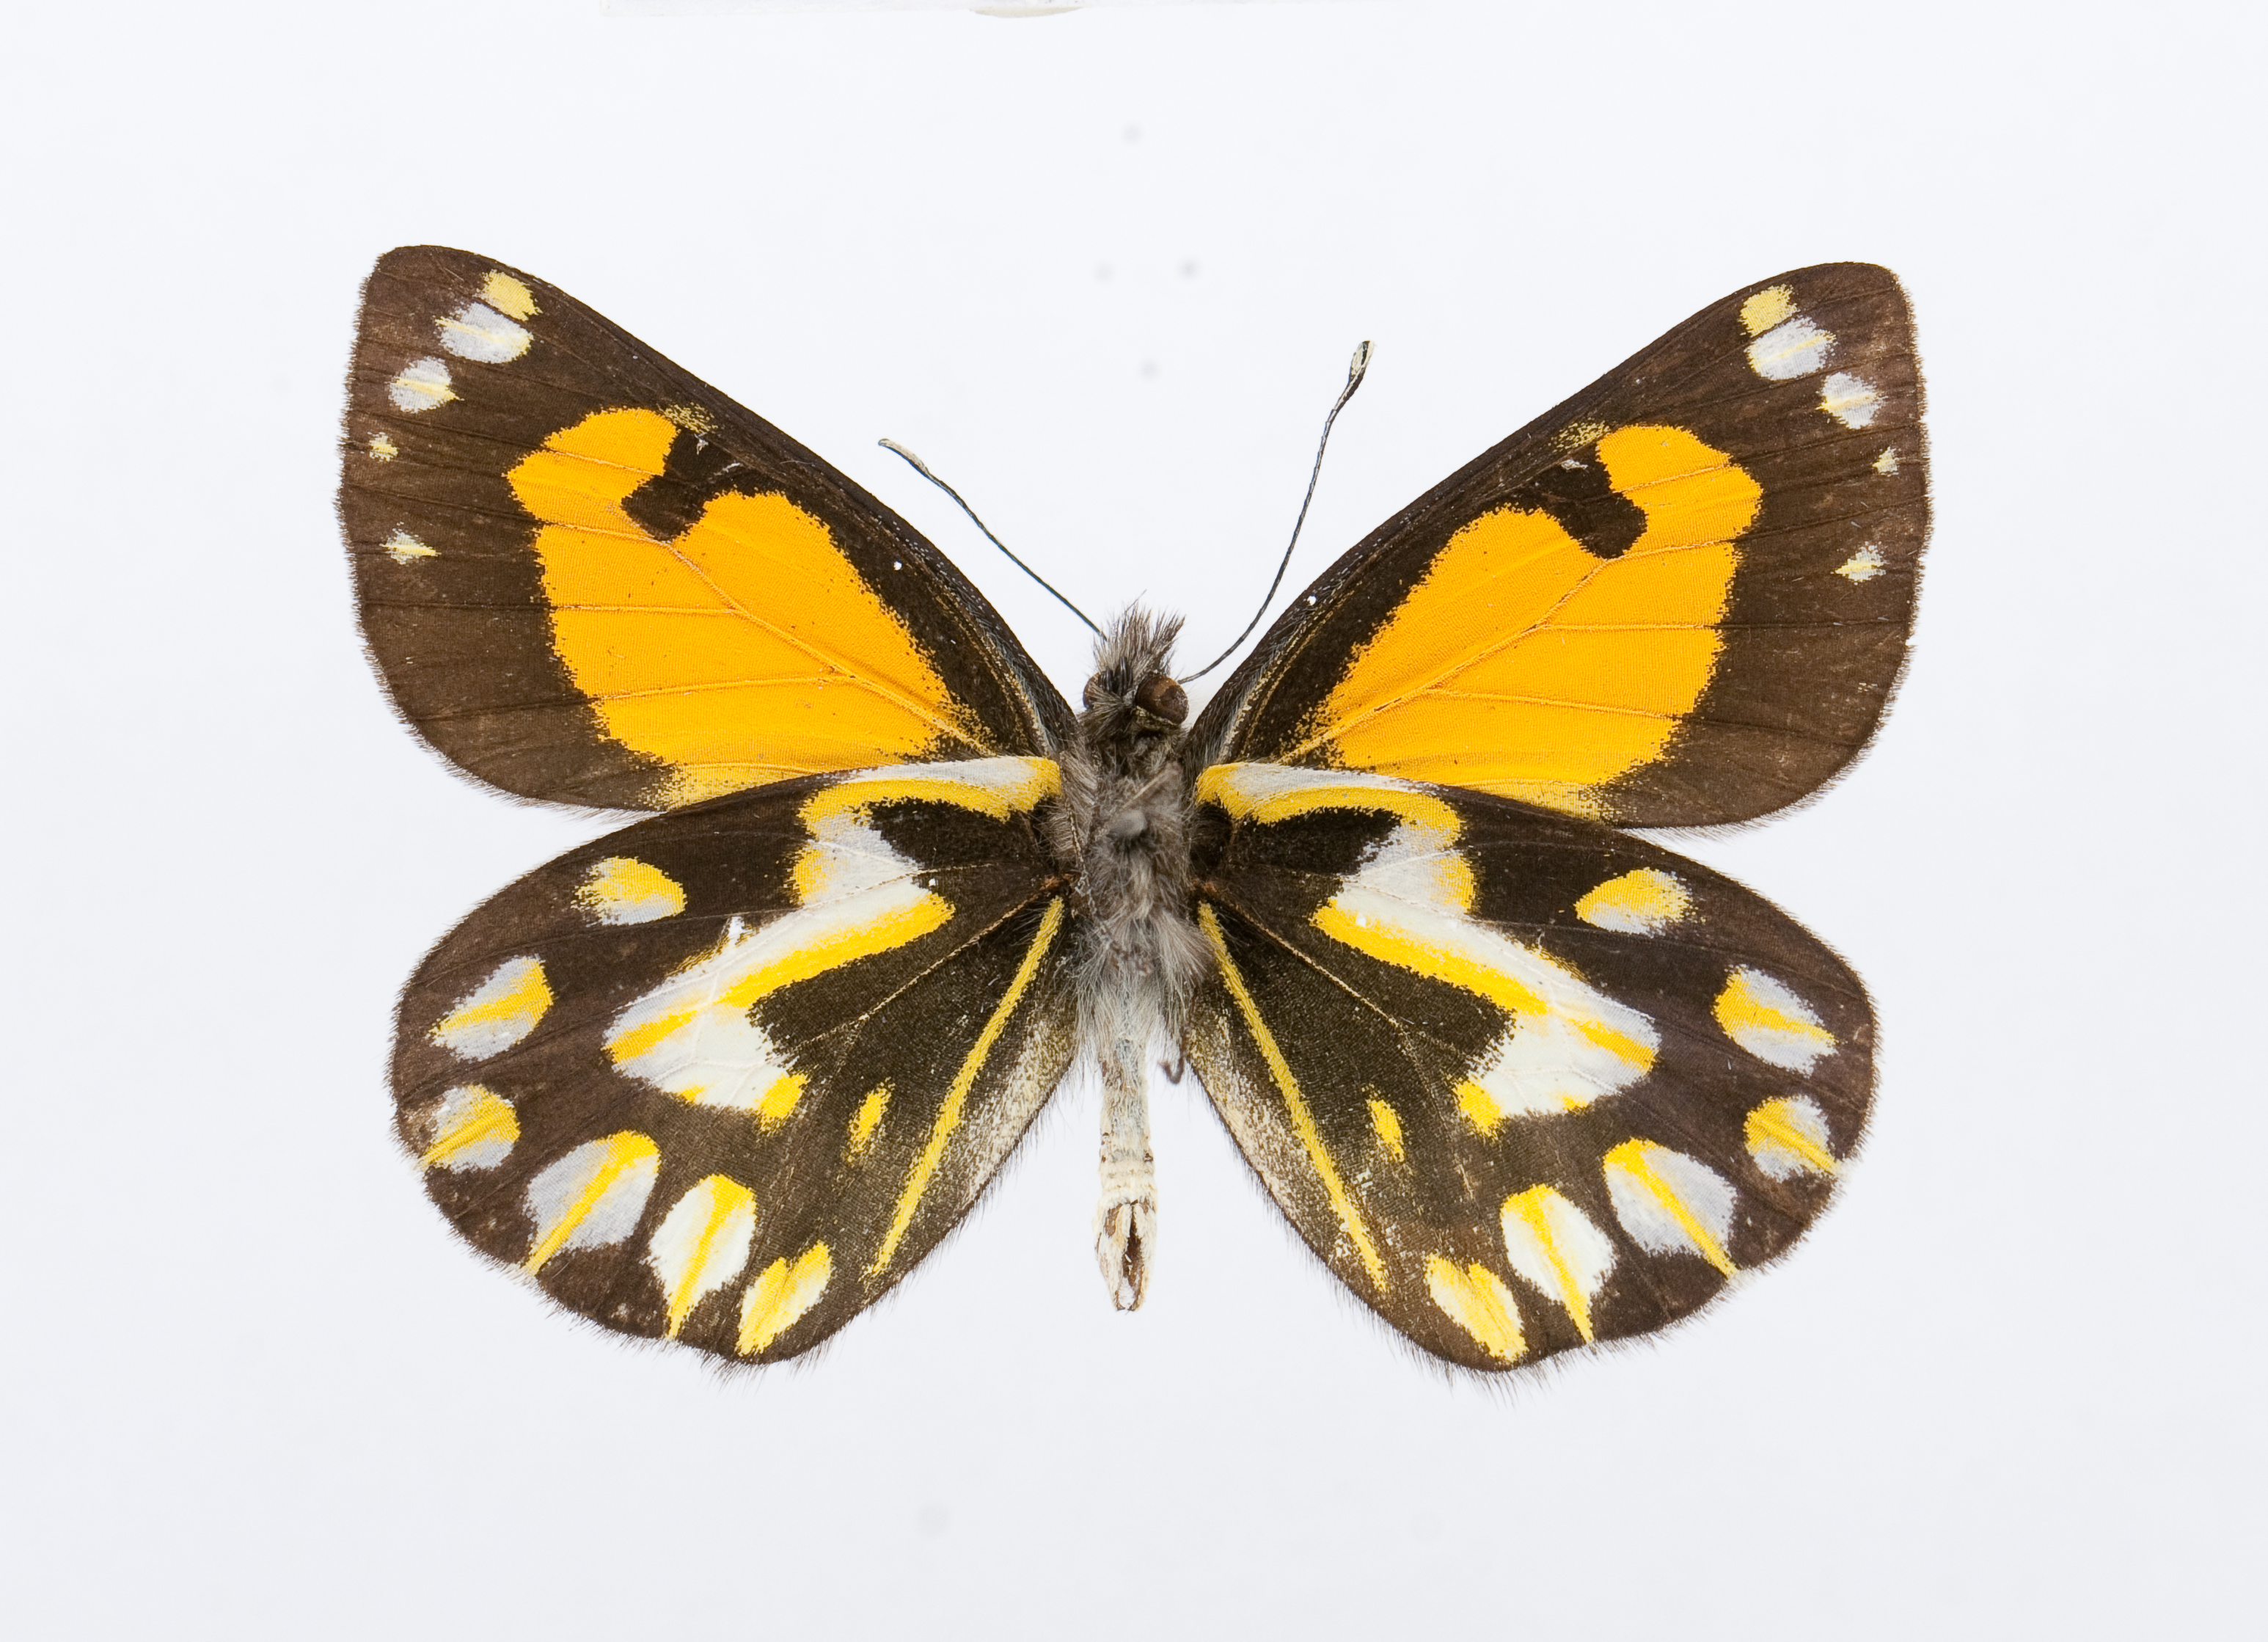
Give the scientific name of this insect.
Delias frater
